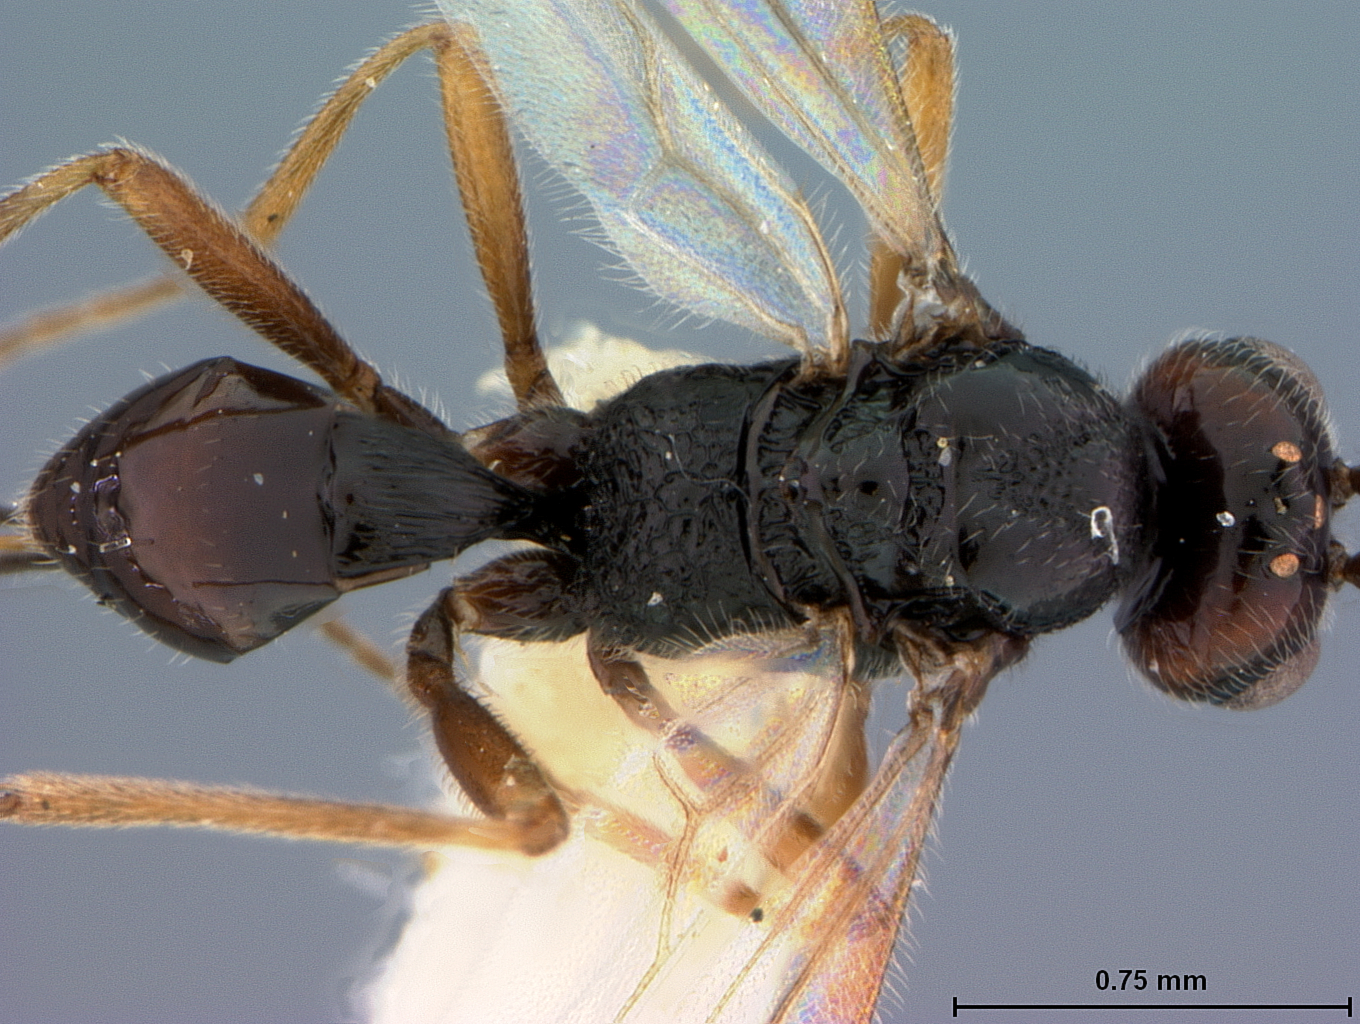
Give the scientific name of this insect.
Microctonus colesi
